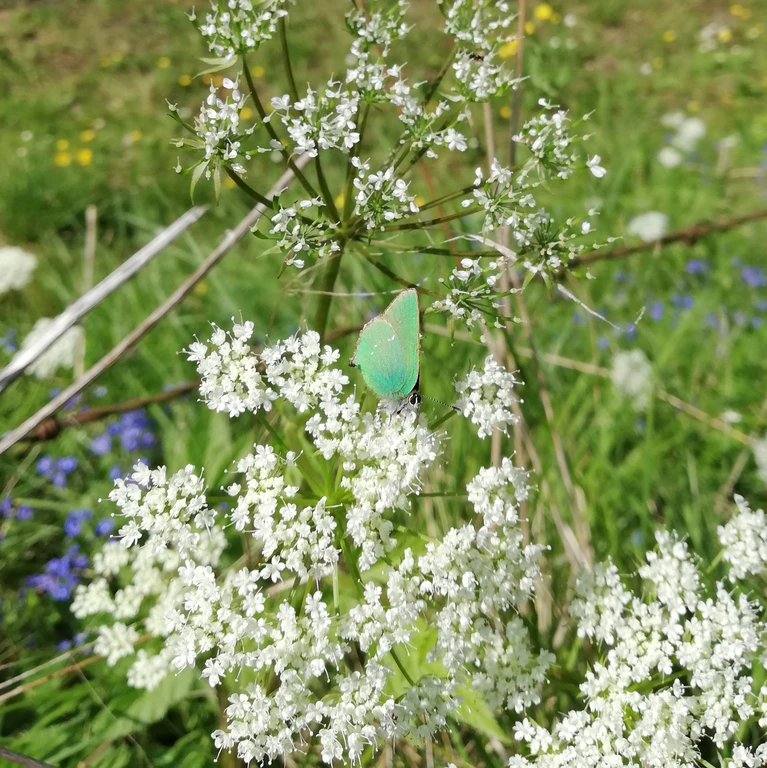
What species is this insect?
Callophrys rubi
